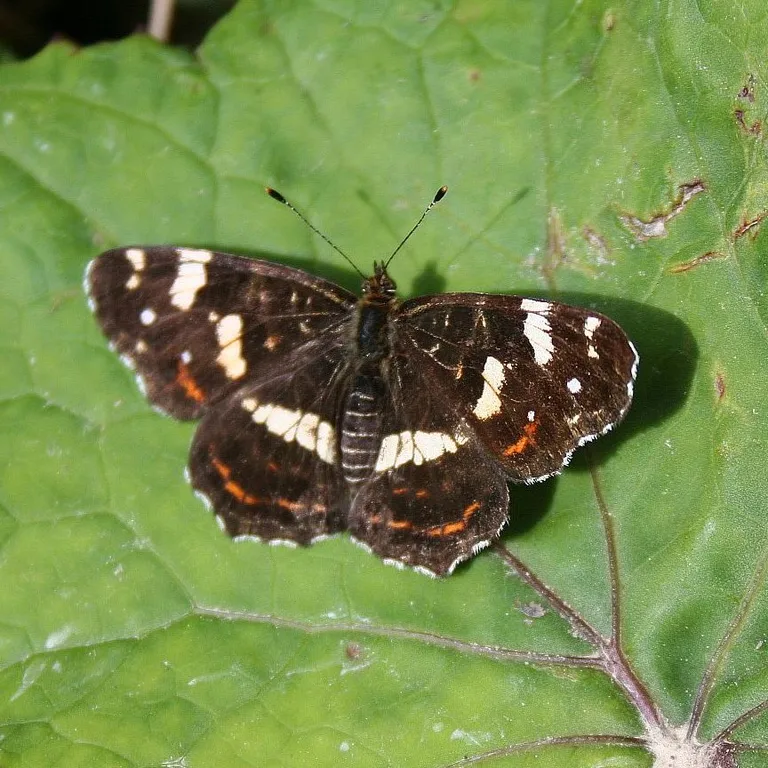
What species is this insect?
Araschnia levana
